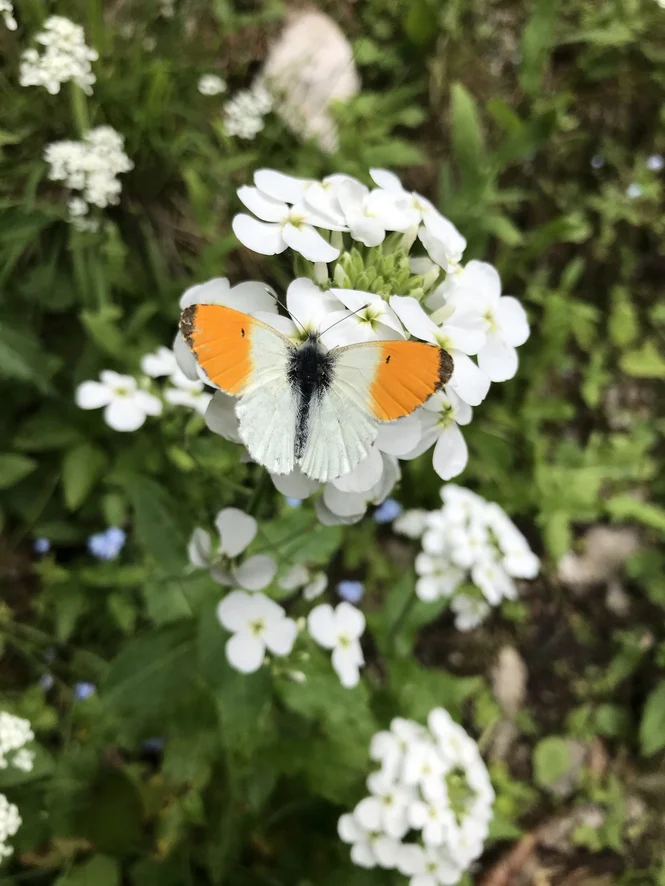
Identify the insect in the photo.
Anthocharis cardamines
